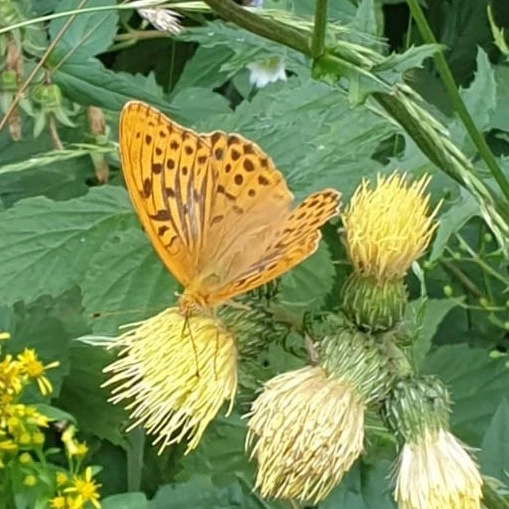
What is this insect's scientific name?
Argynnis paphia
